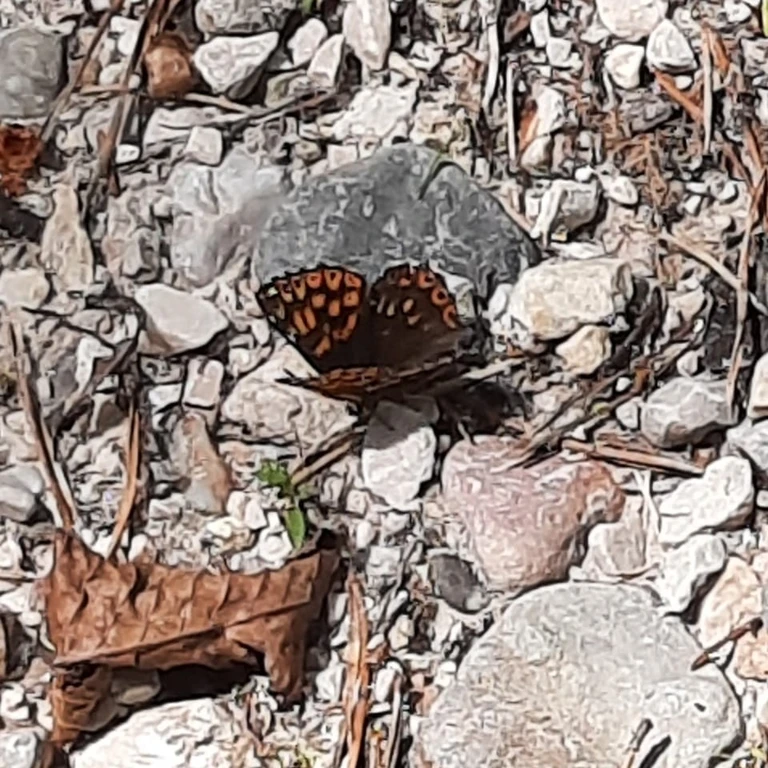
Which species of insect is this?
Hamearis lucina
